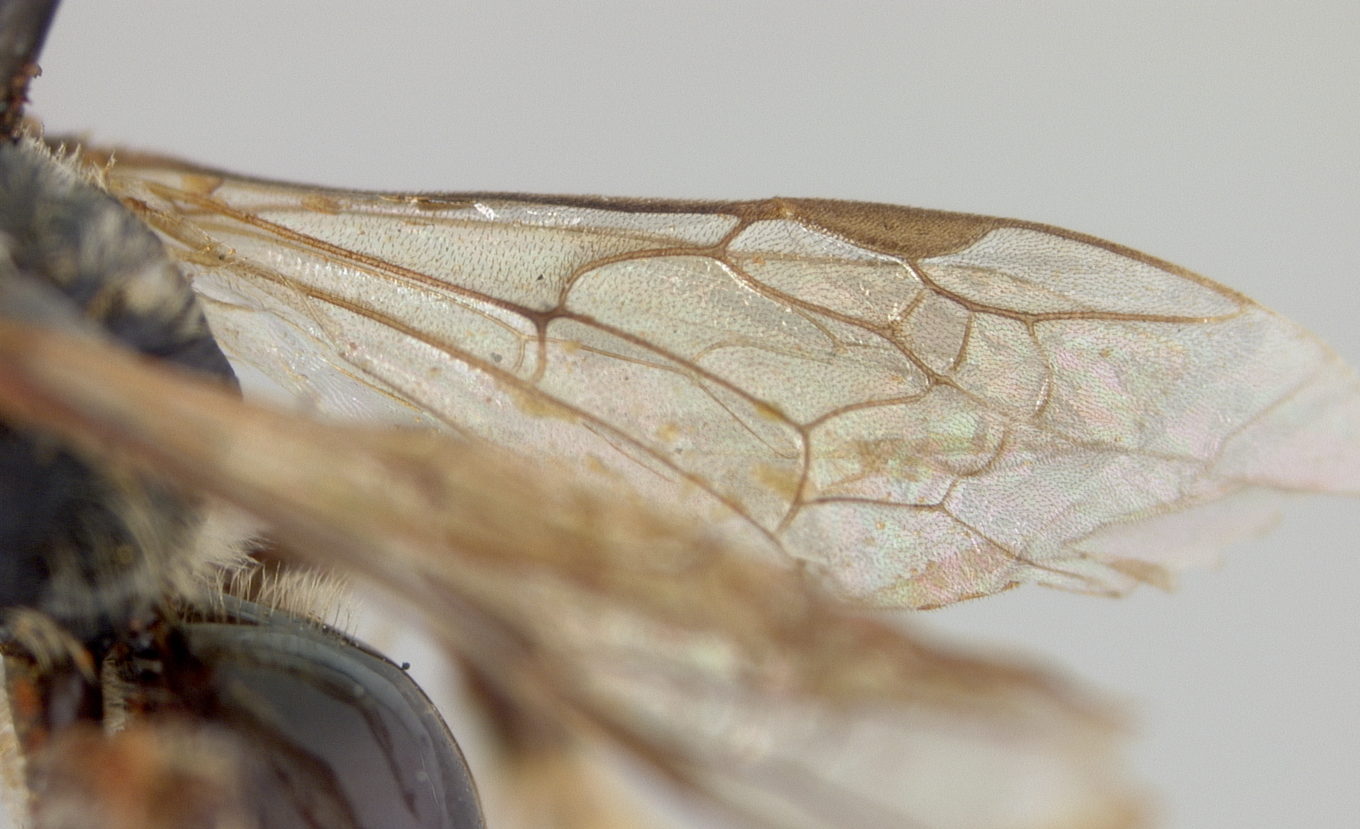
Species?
Halictus kraloffi
